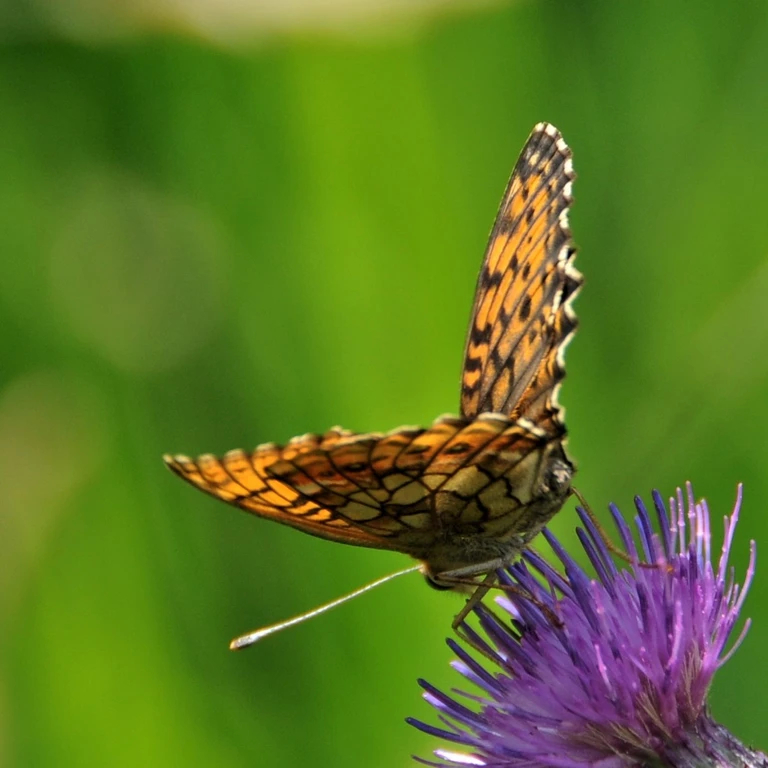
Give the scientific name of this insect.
Brenthis ino
